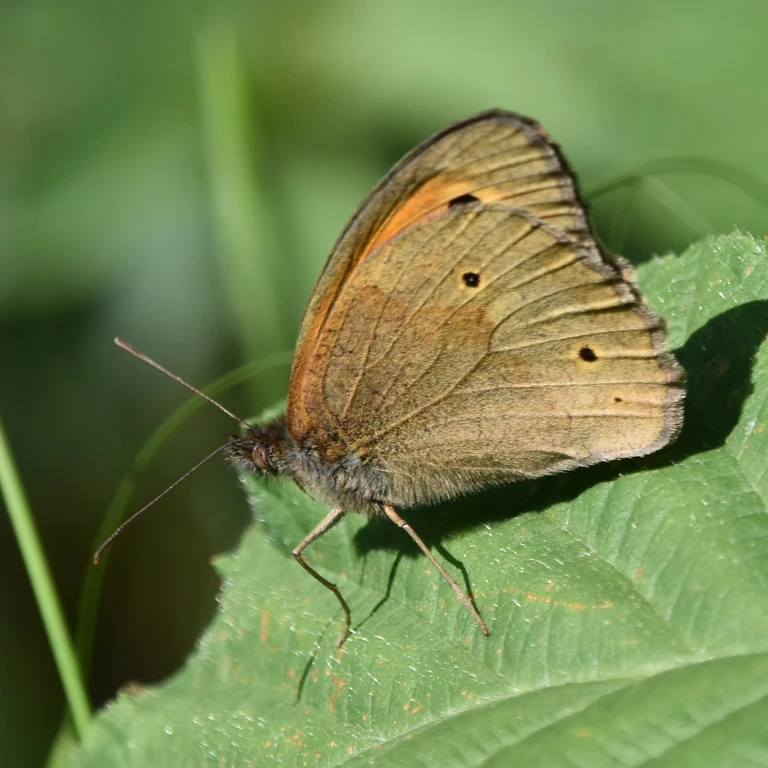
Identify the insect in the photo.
Maniola jurtina
